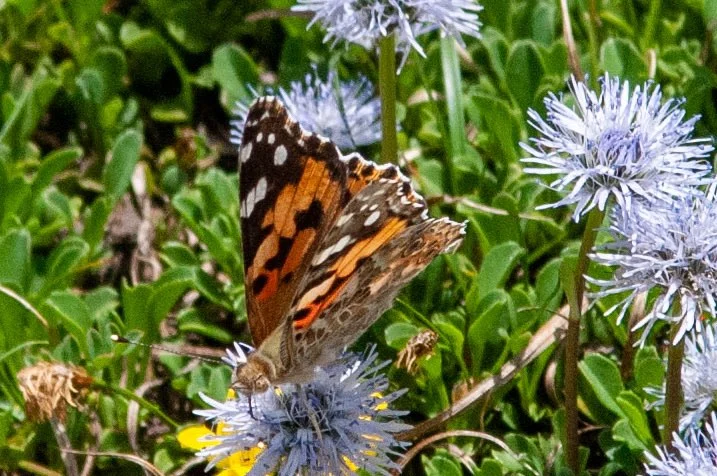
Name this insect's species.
Vanessa cardui
